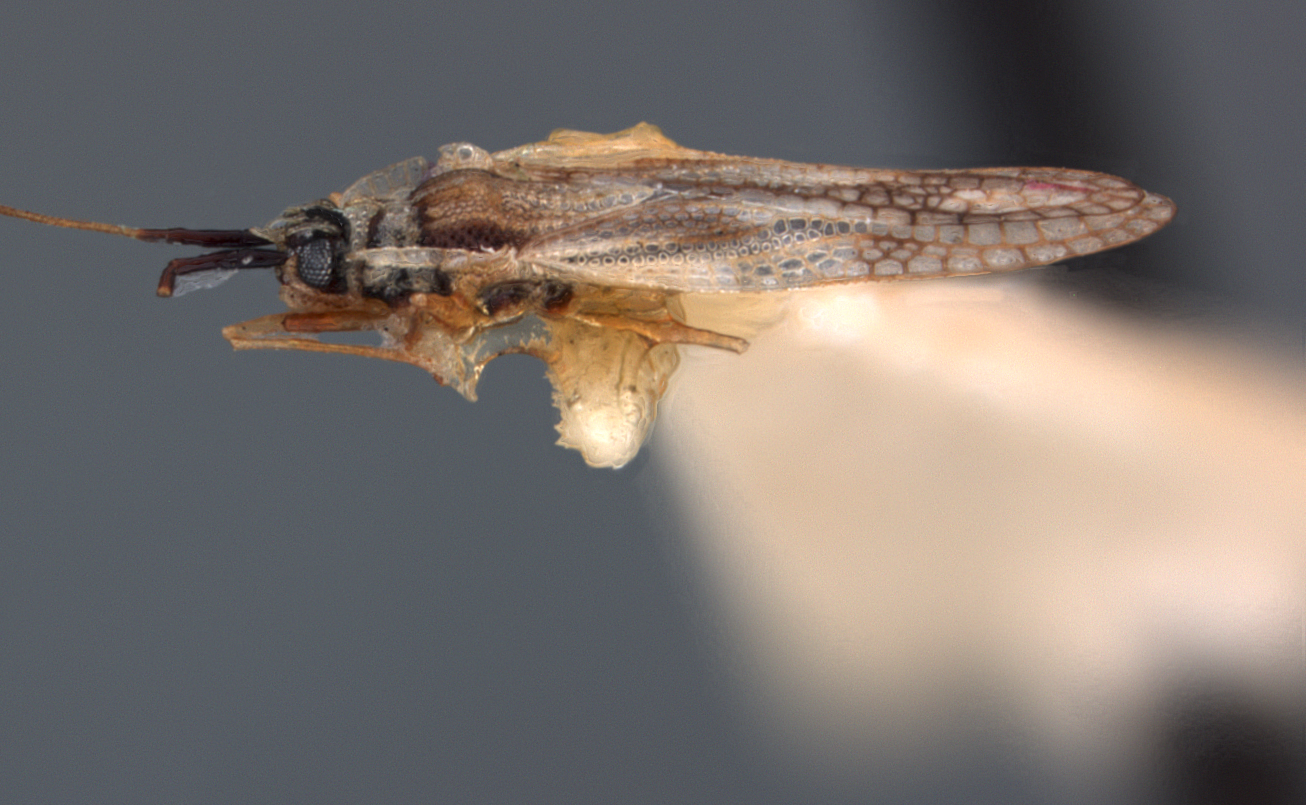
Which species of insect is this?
Leptopharsa satipona
